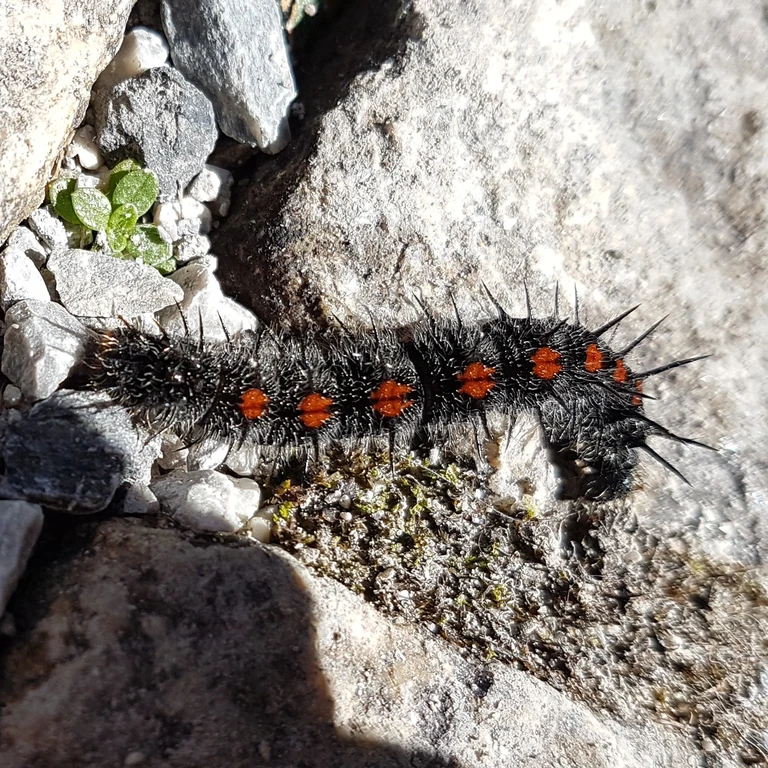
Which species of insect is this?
Nymphalis antiopa
